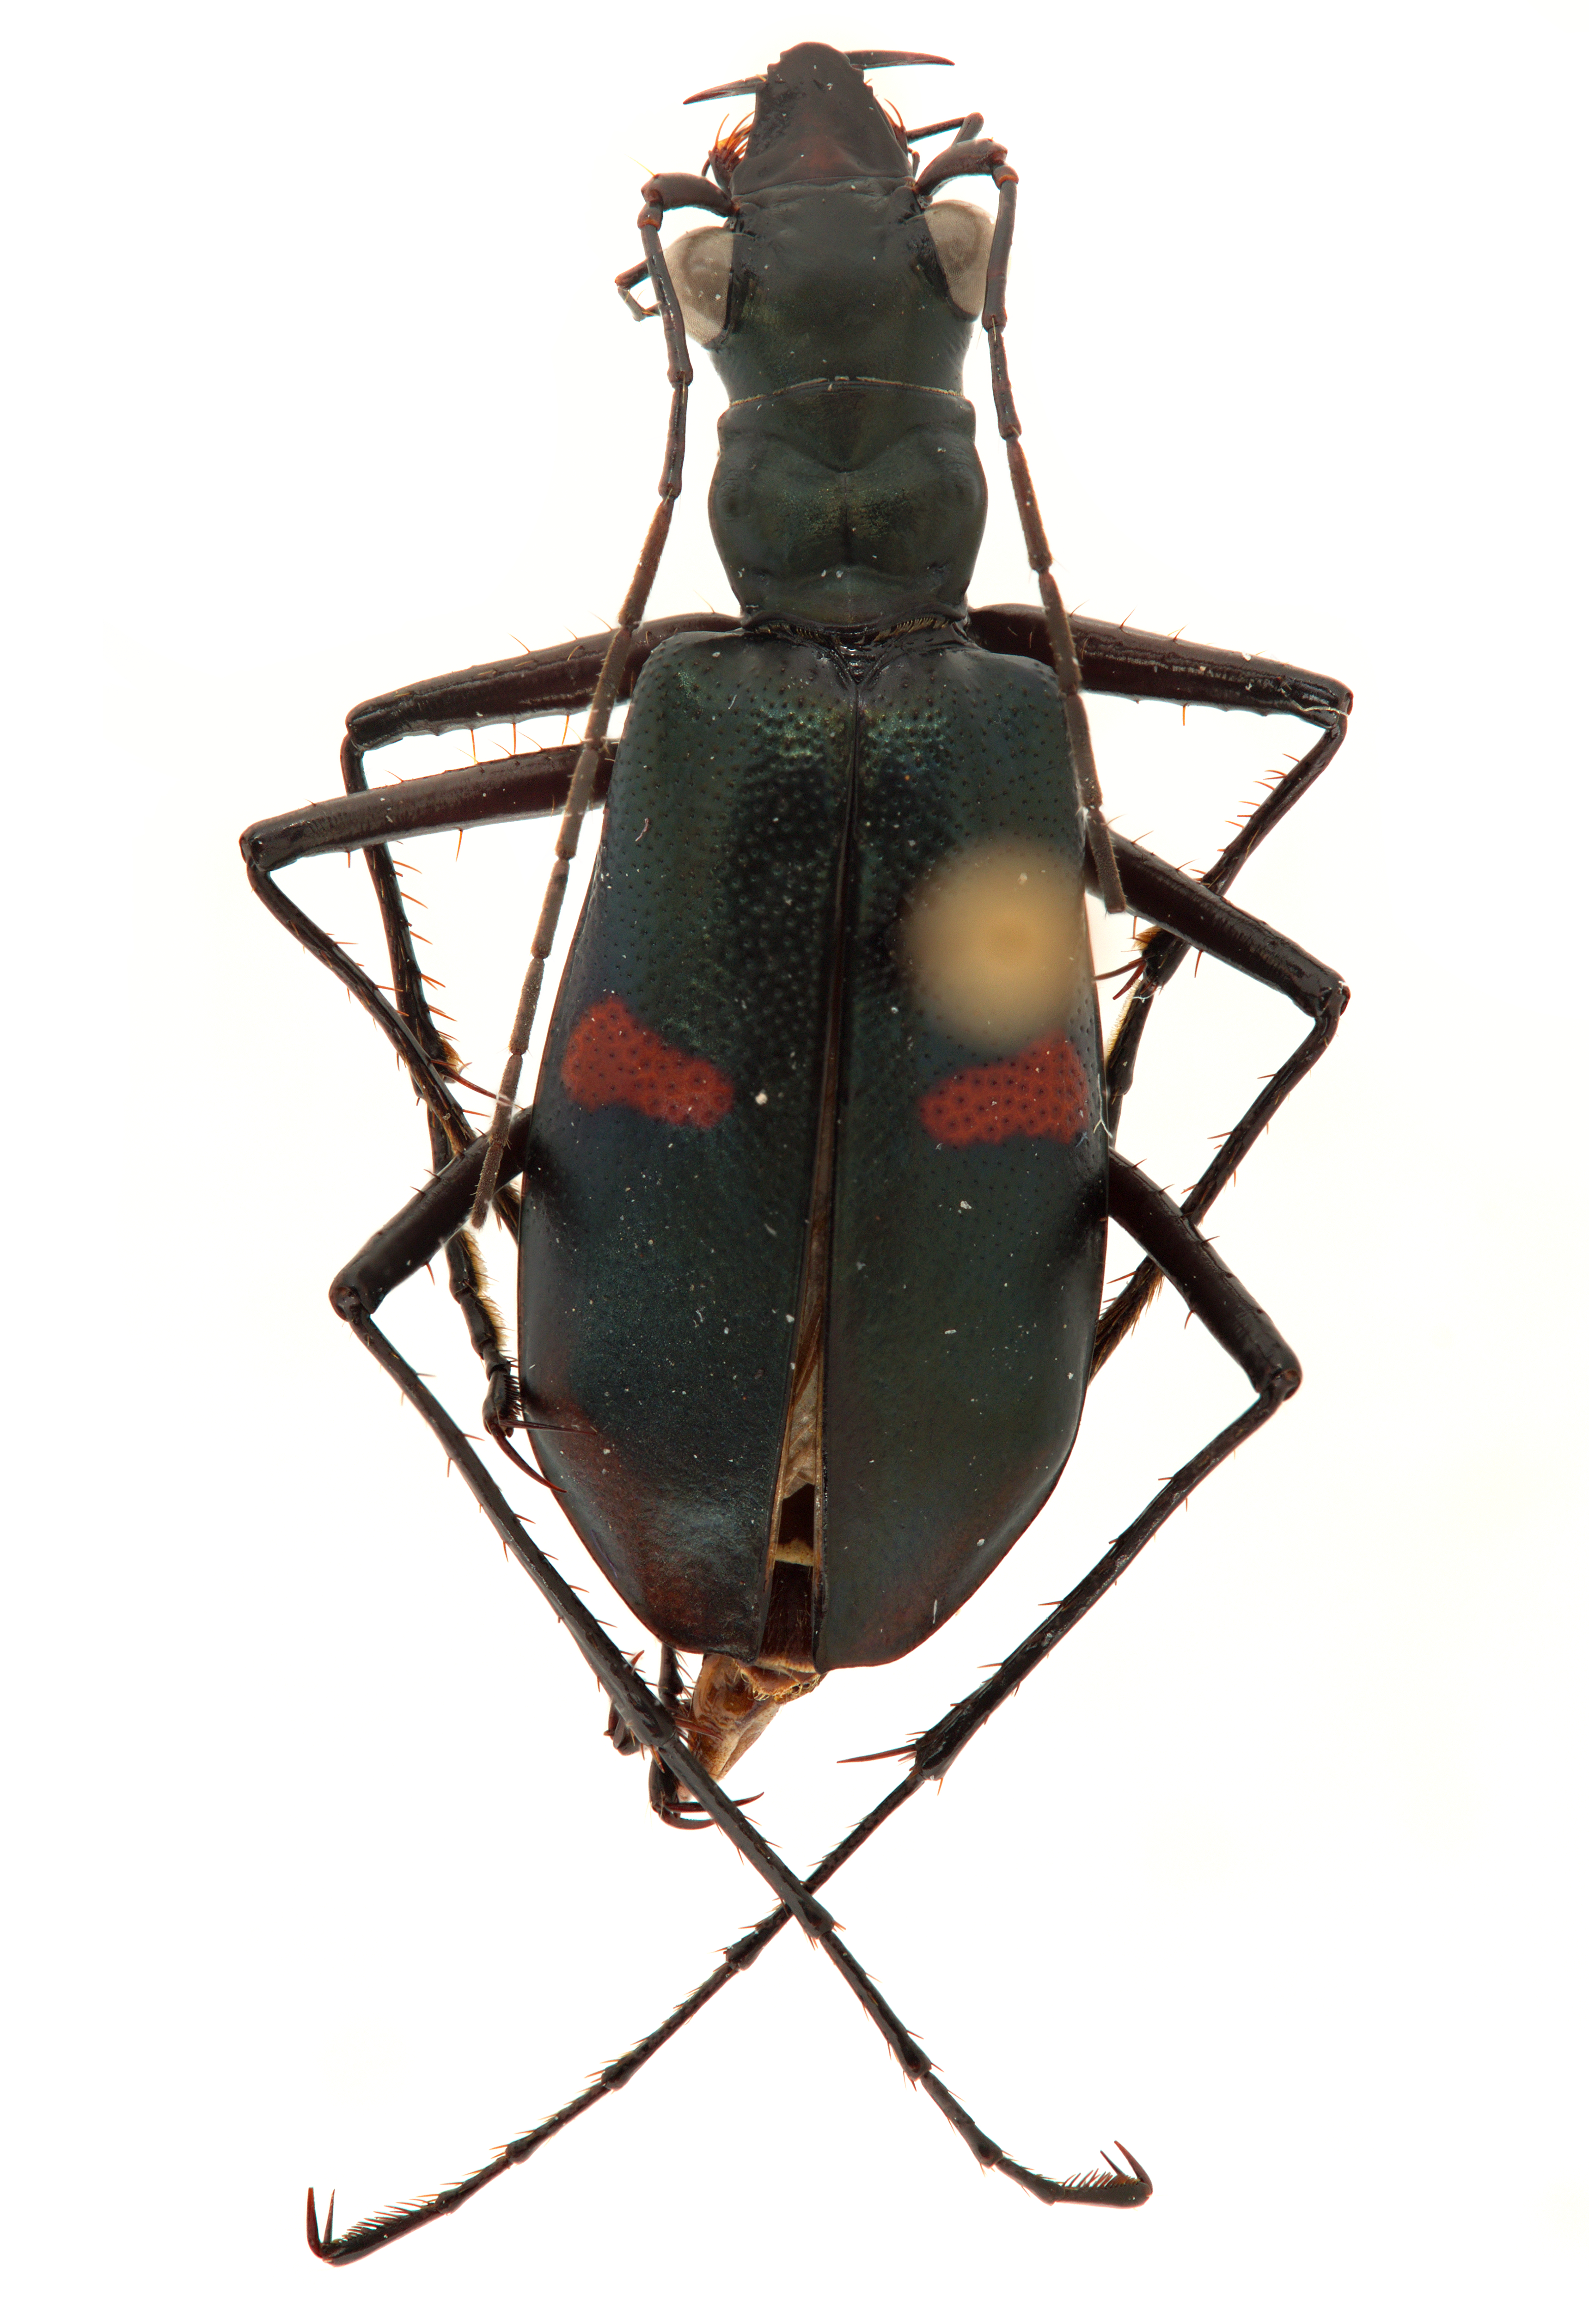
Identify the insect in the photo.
Cheiloxya binotata
